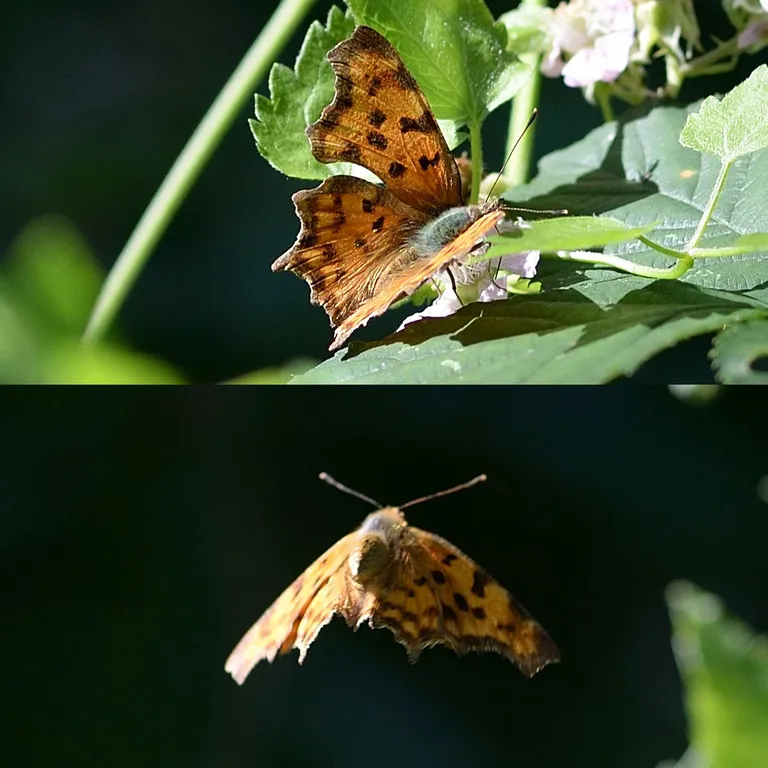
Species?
Polygonia c-album
